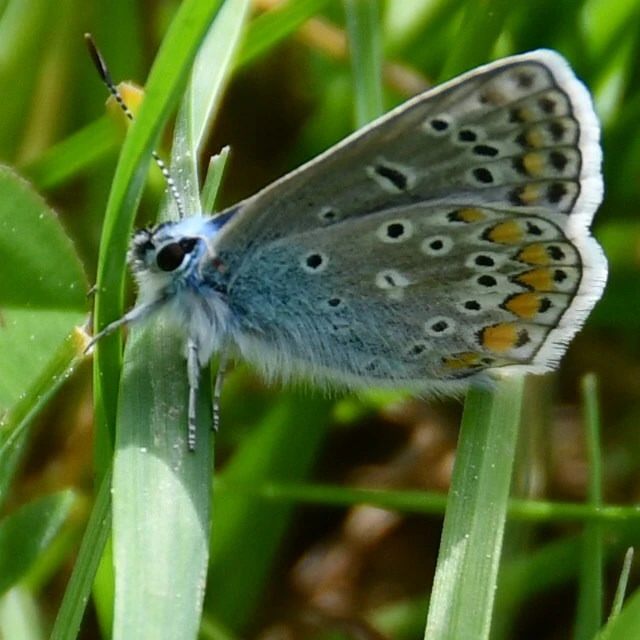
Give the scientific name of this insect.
Polyommatus icarus
